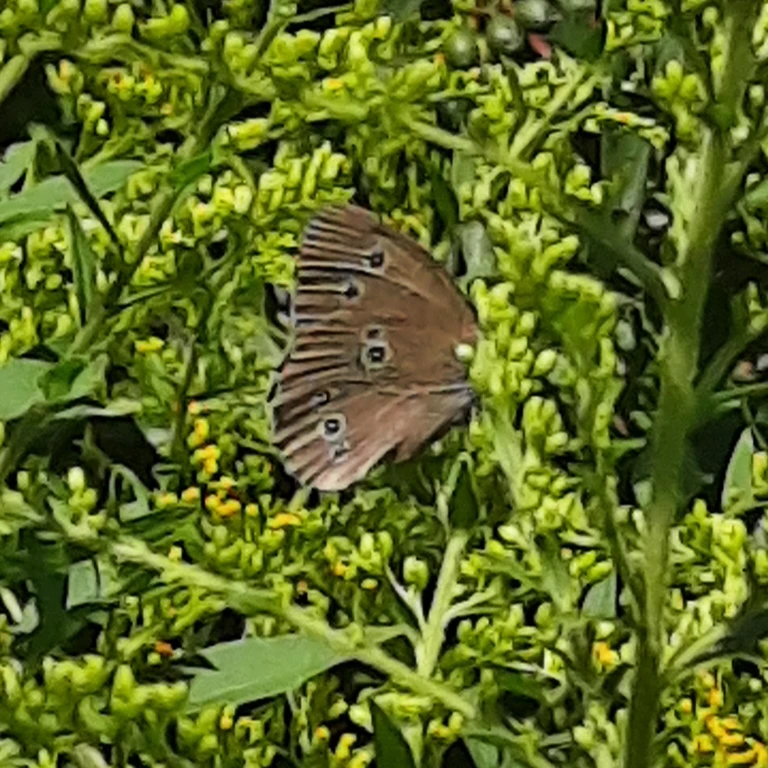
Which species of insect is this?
Aphantopus hyperantus
